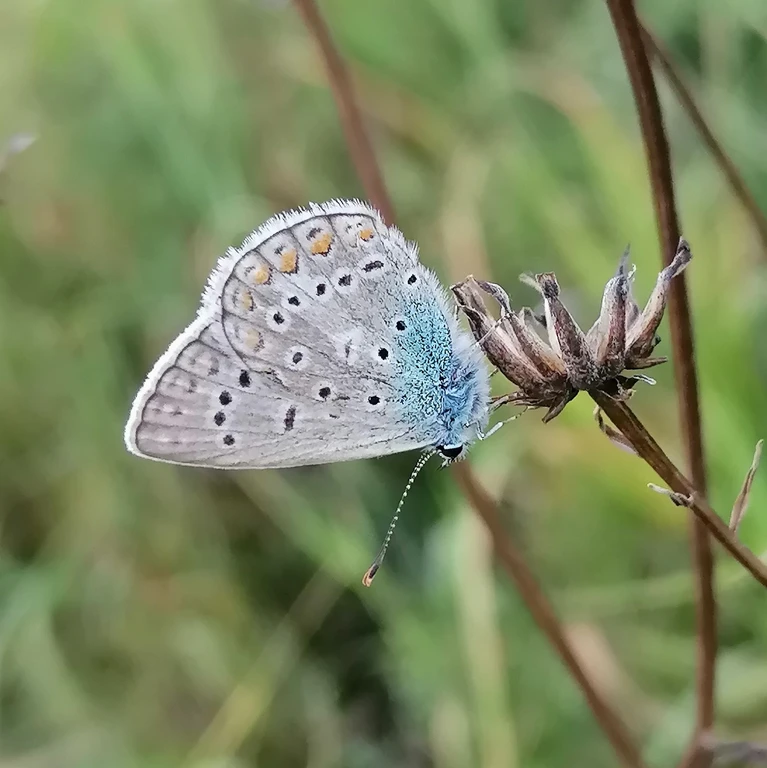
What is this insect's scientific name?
Polyommatus icarus
